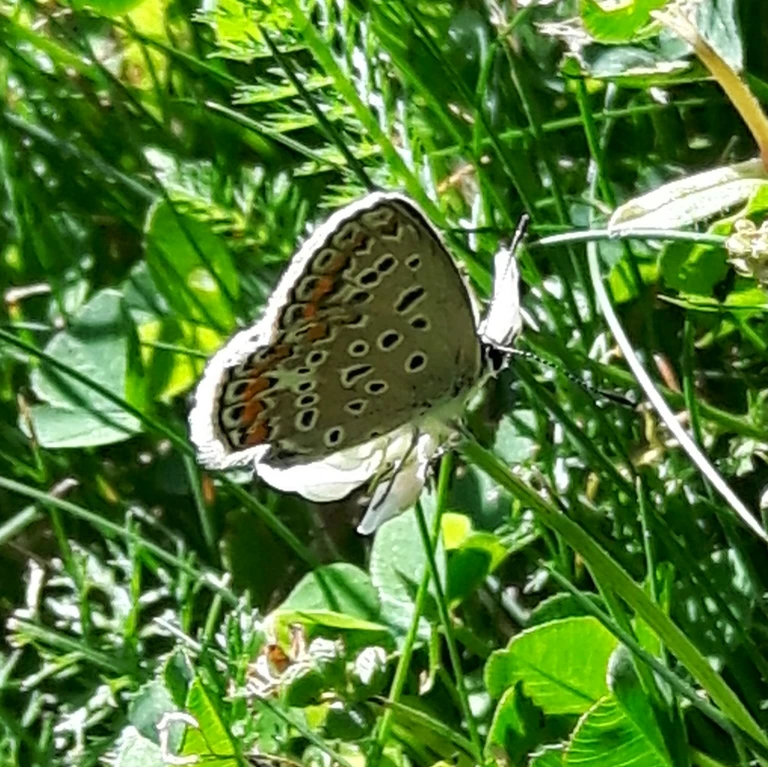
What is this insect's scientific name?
Polyommatus icarus
